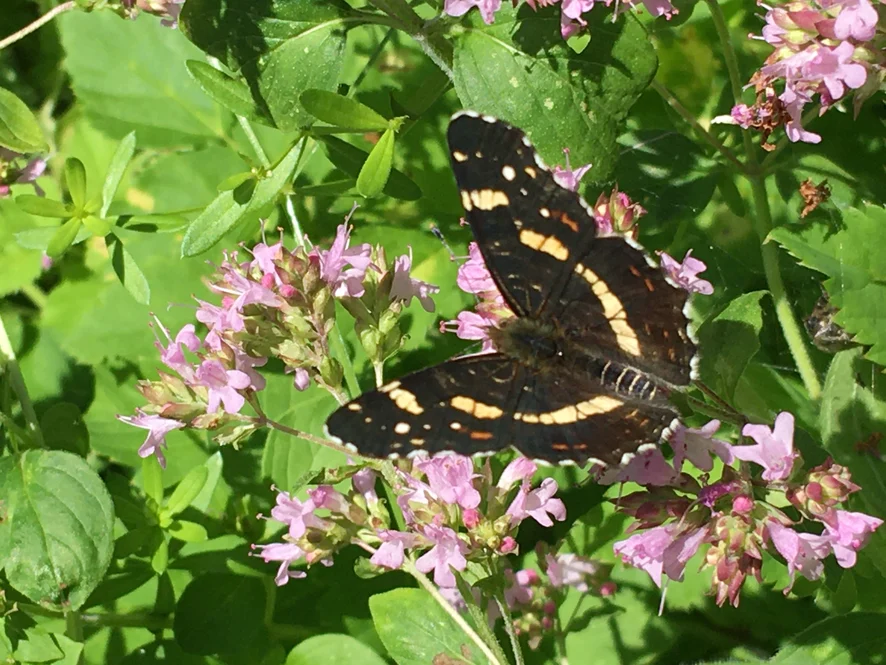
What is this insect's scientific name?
Araschnia levana
